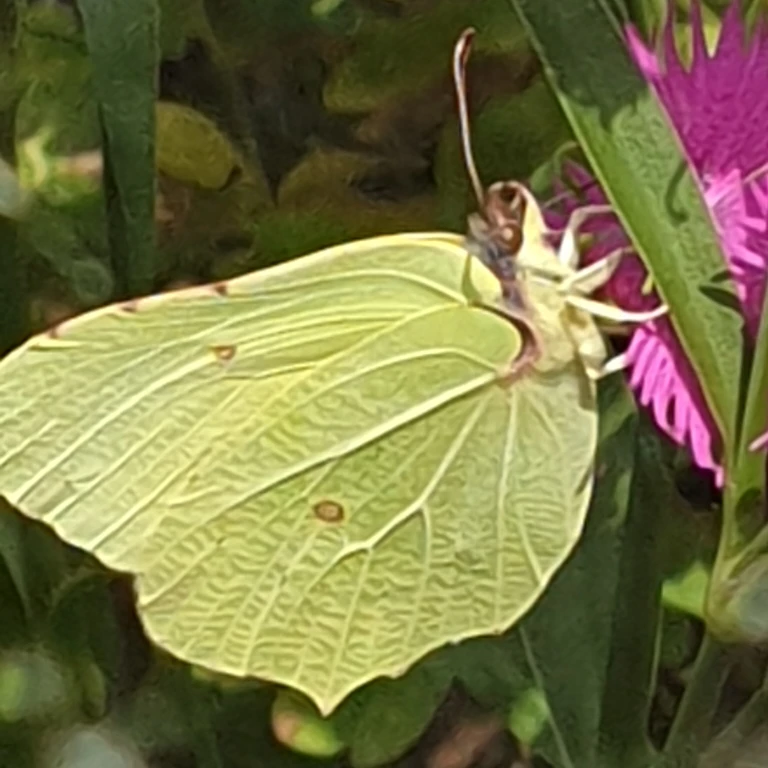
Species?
Gonepteryx rhamni
